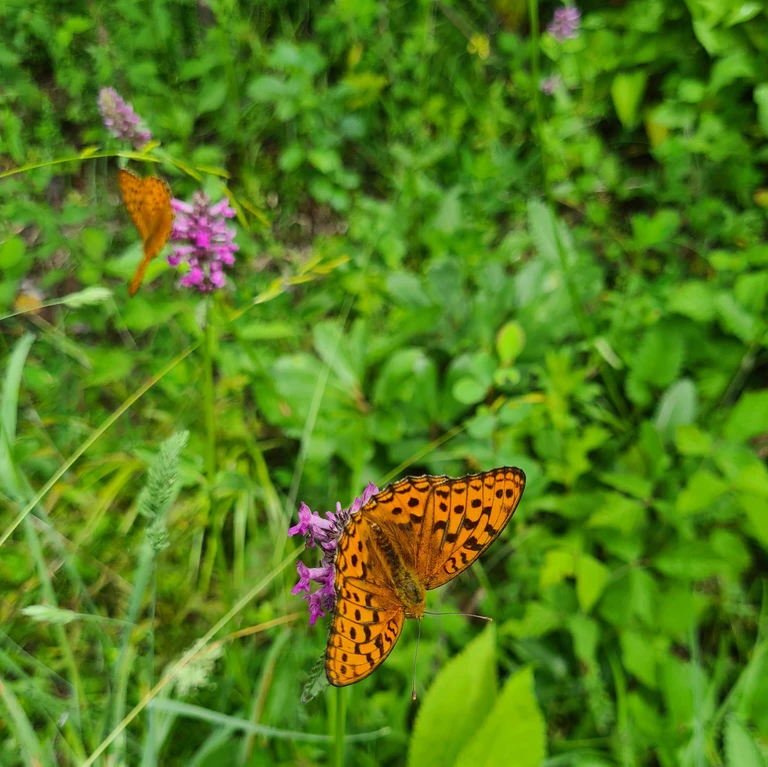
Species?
Fabriciana adippe
